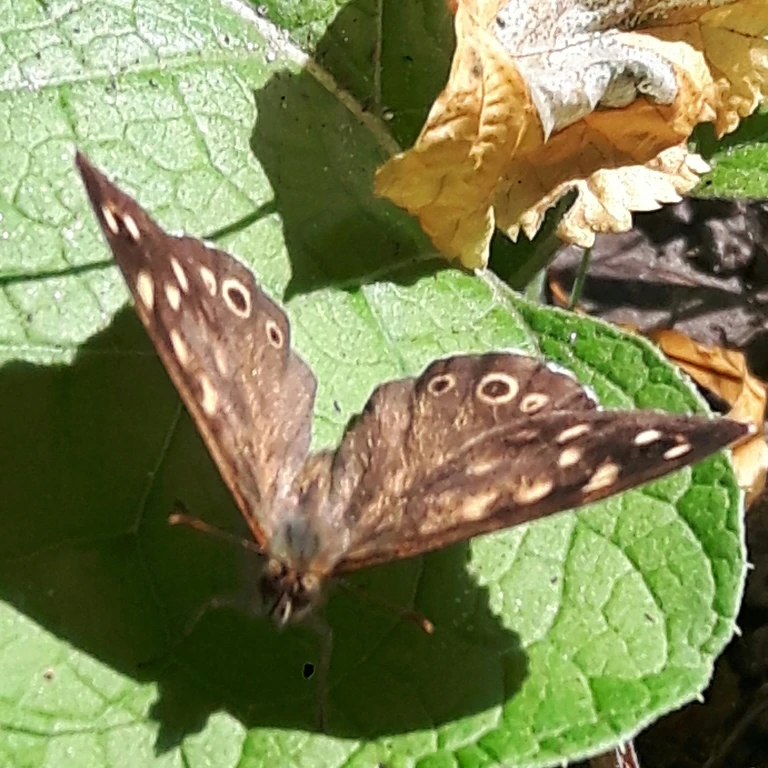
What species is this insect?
Pararge aegeria
